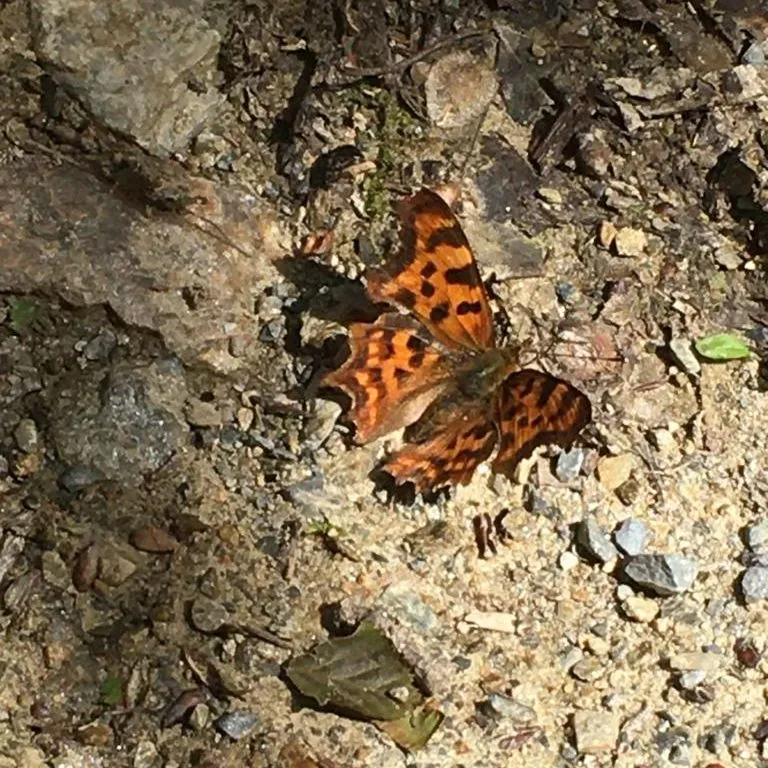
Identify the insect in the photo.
Polygonia c-album
